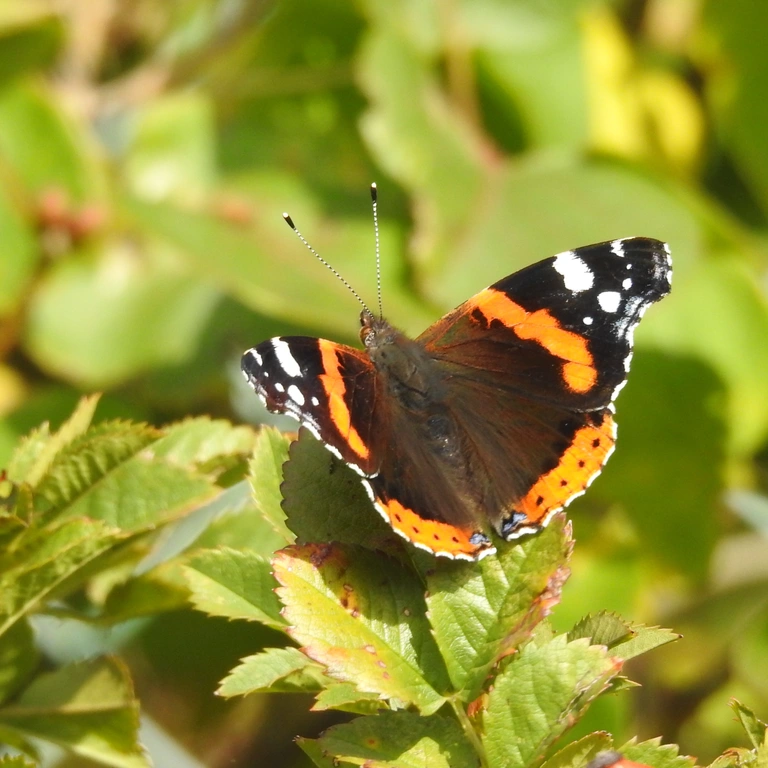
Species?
Vanessa atalanta
